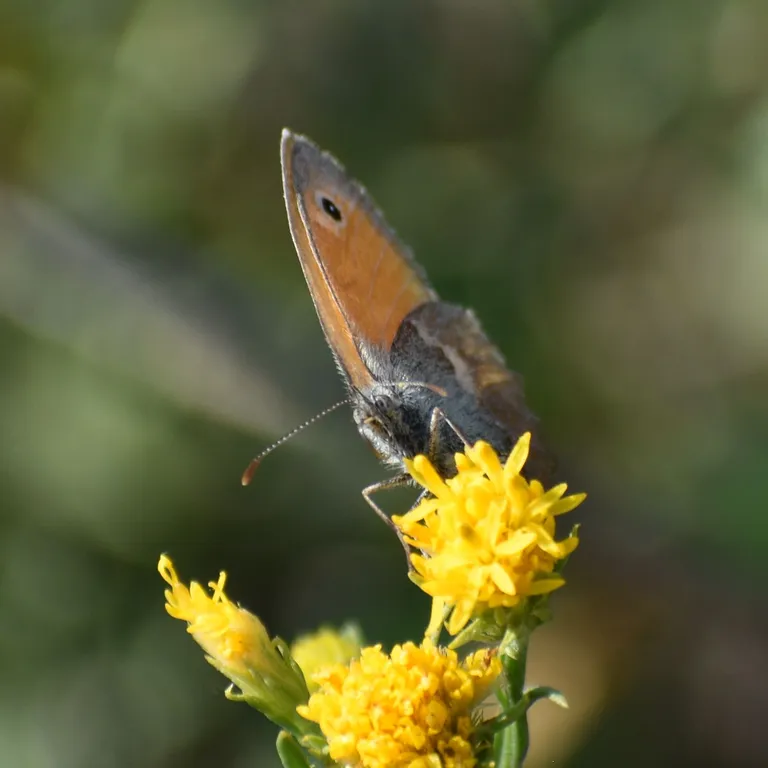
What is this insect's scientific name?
Coenonympha pamphilus
